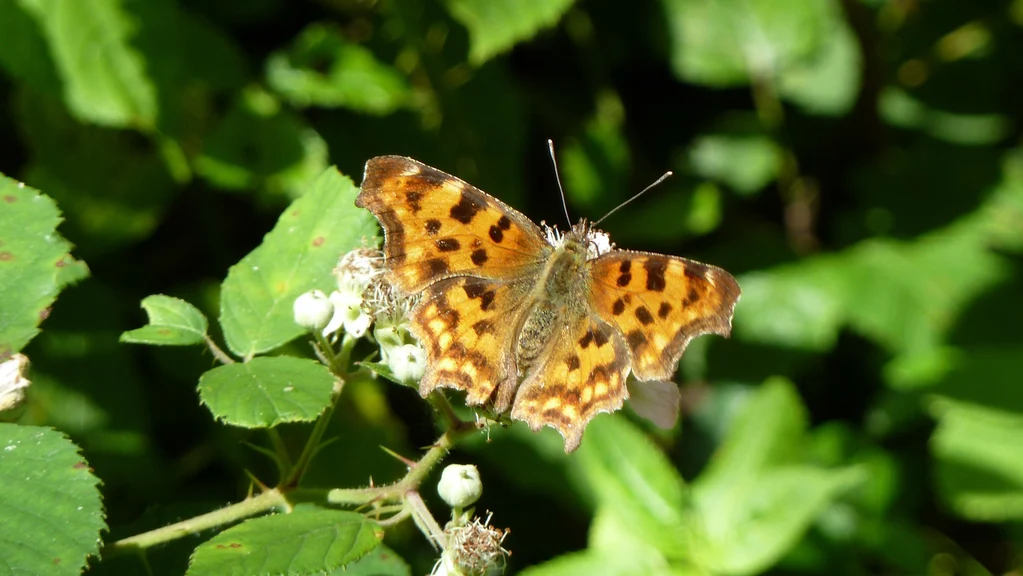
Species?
Polygonia c-album
